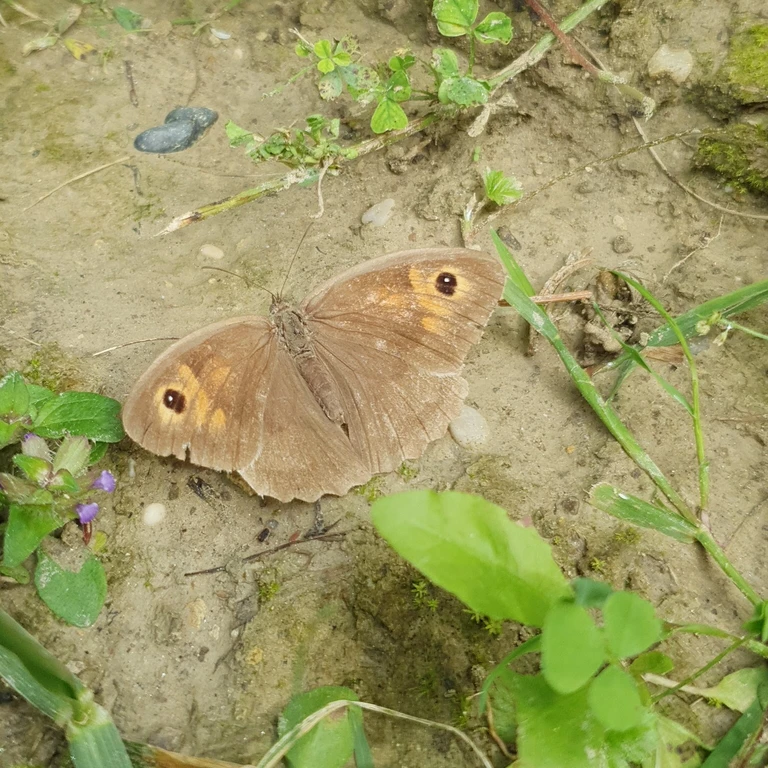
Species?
Maniola jurtina
